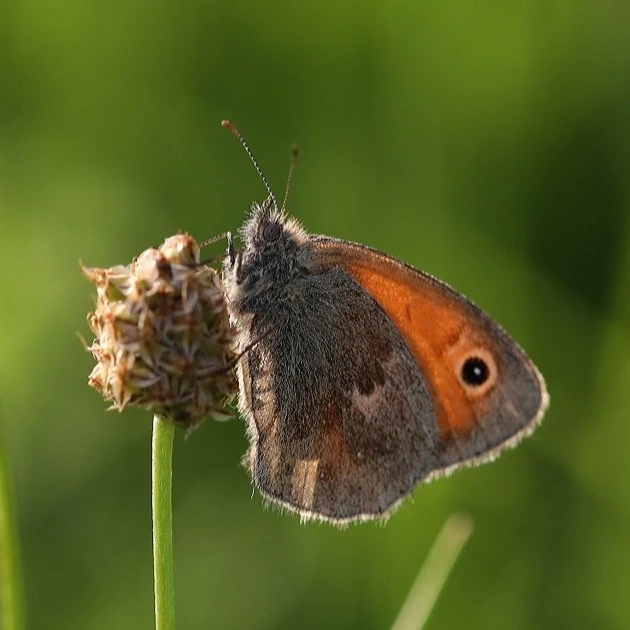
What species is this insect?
Coenonympha pamphilus
